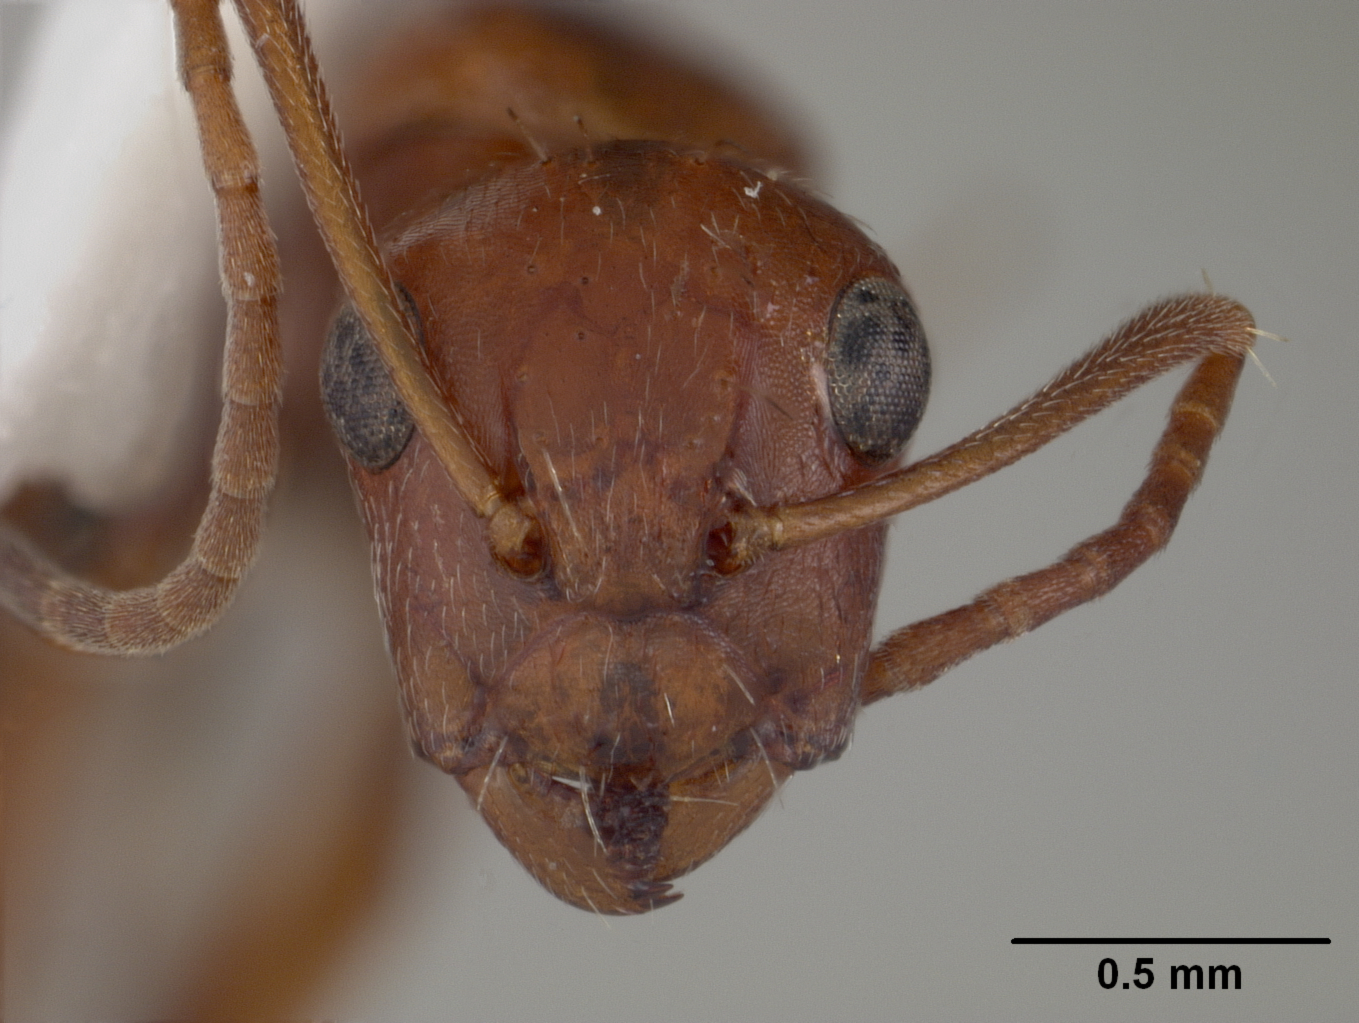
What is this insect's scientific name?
Camponotus erythrocephalus
